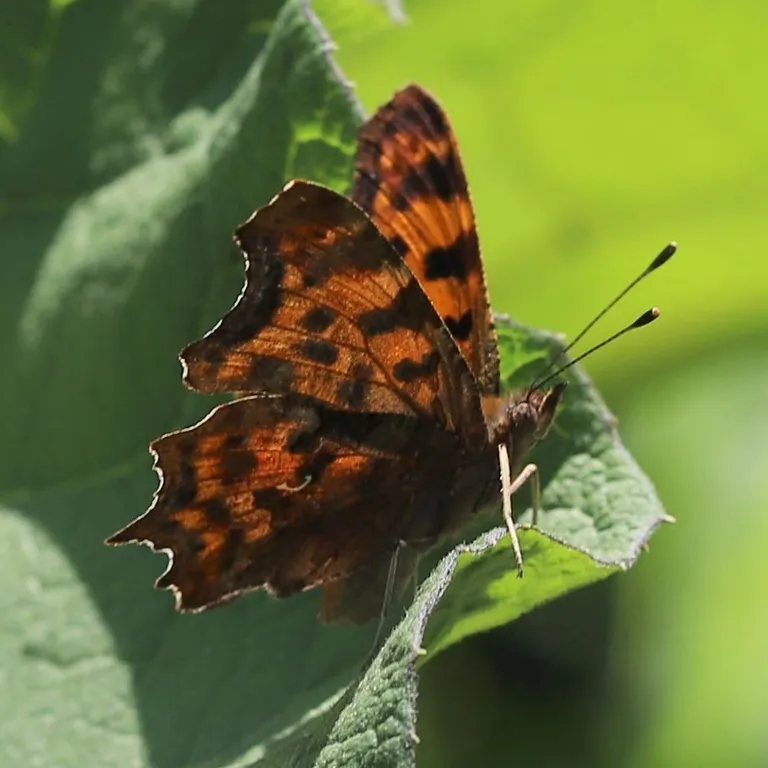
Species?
Polygonia c-album
